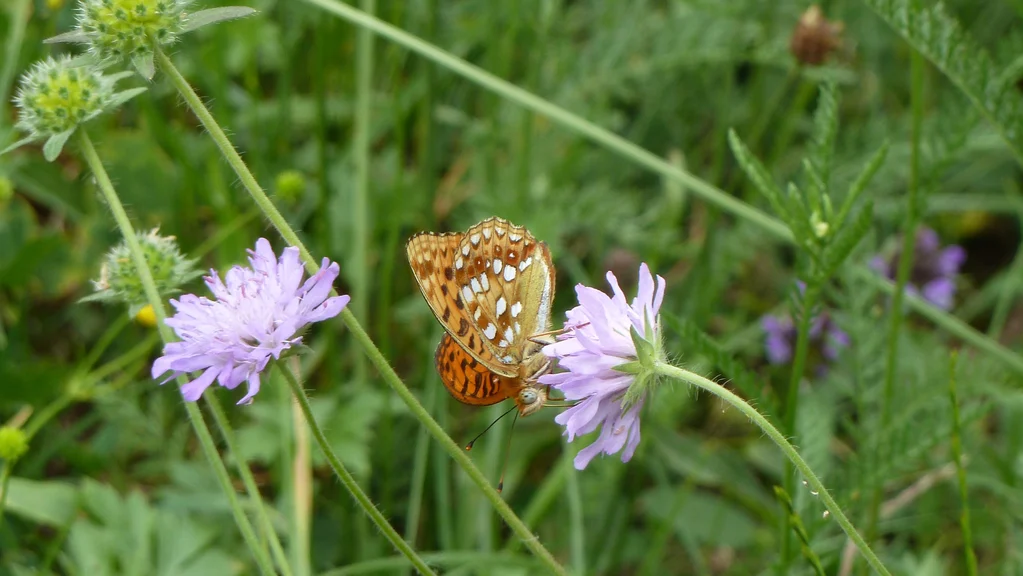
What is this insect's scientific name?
Fabriciana adippe
